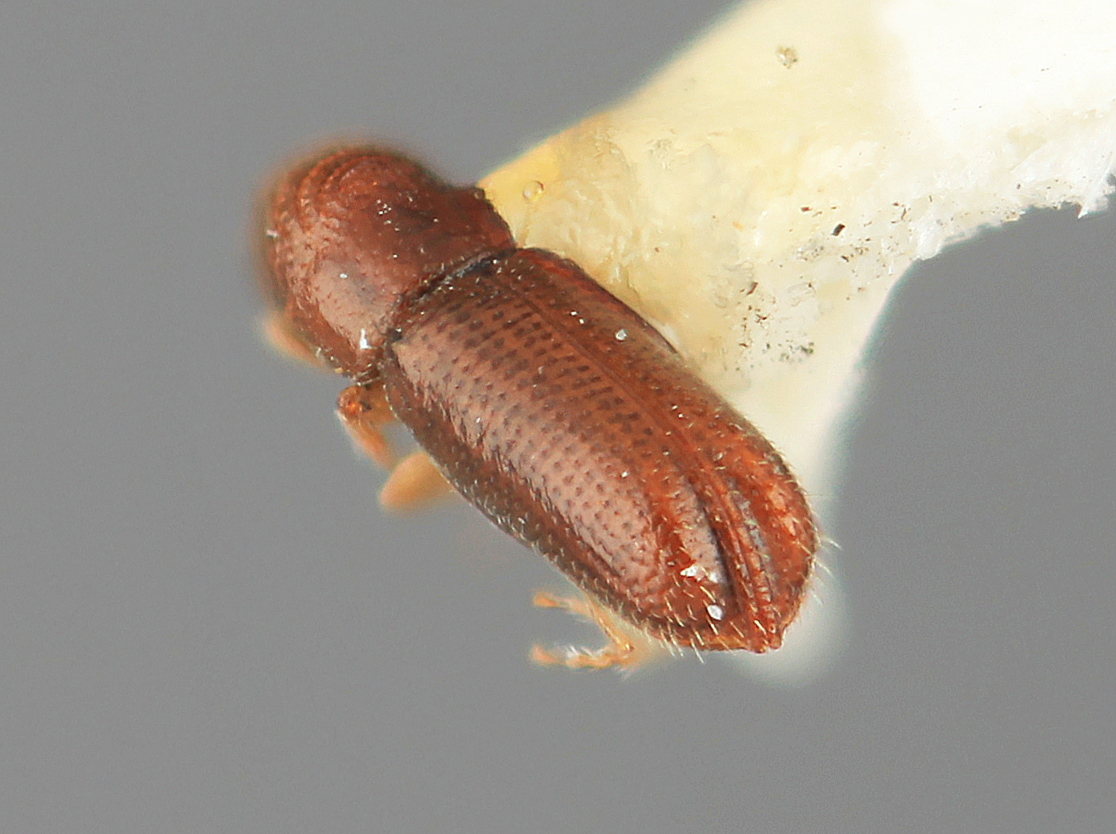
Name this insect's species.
Pityophthorus minutalis
